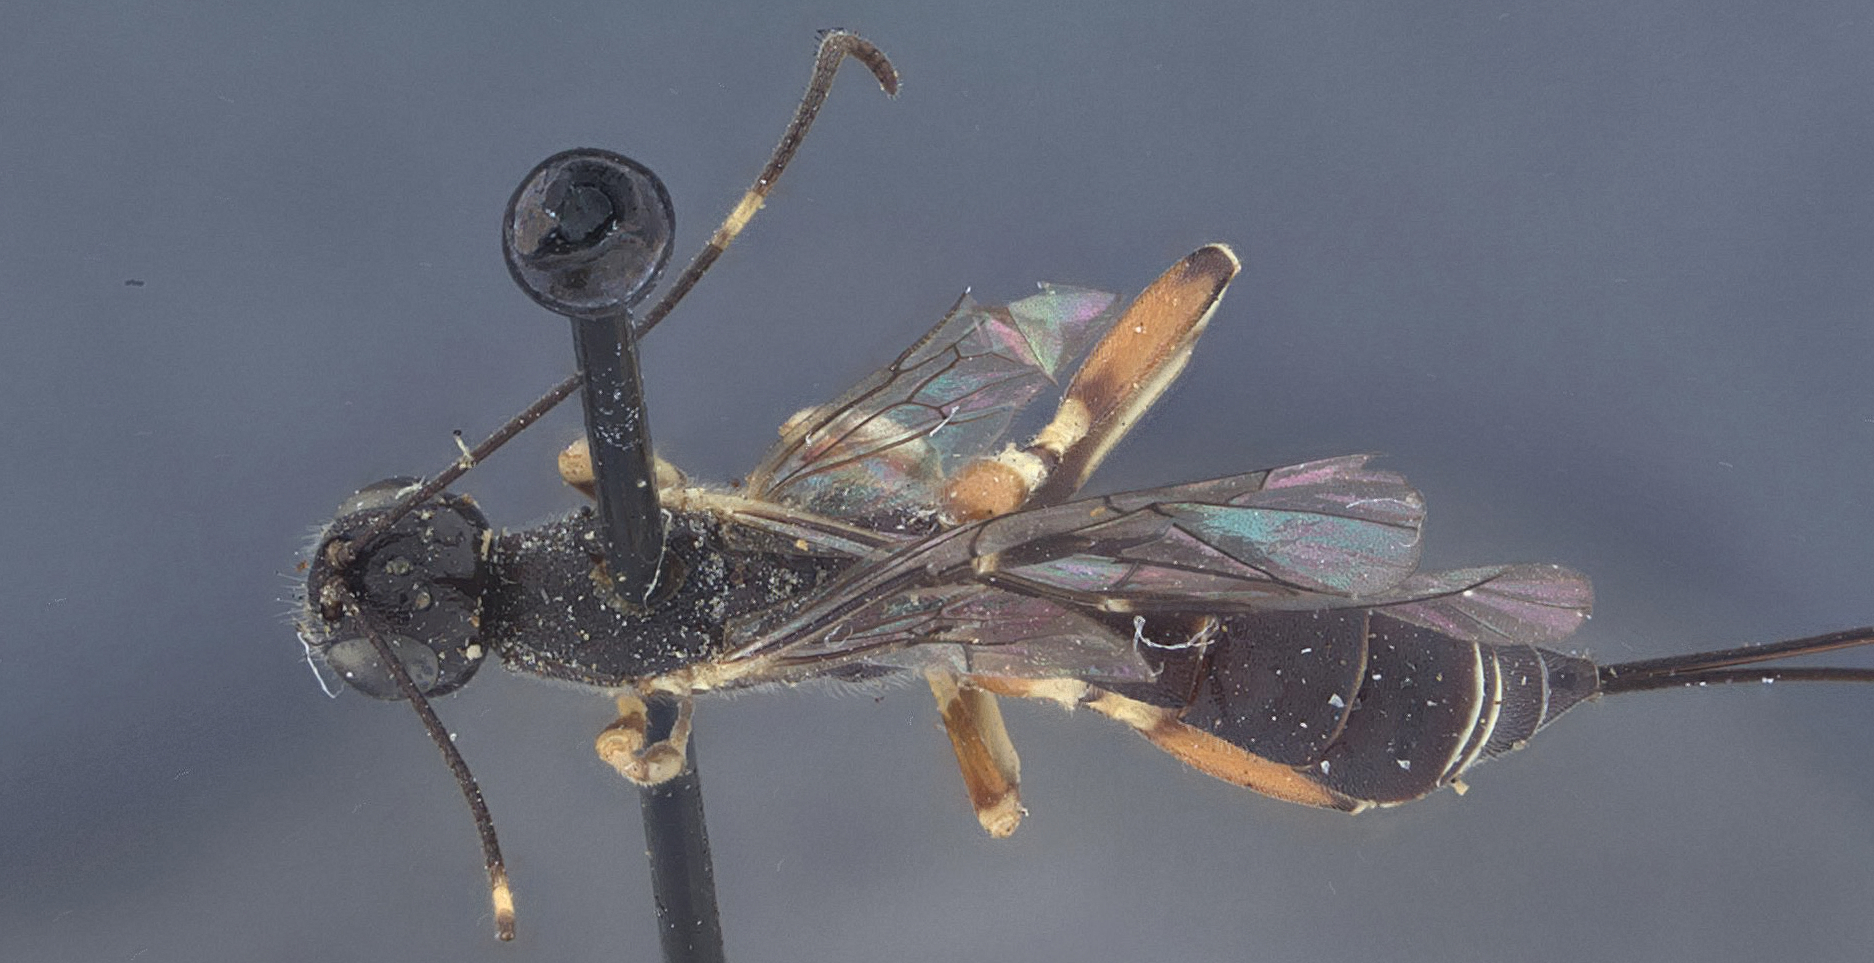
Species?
Xorides peniculus
